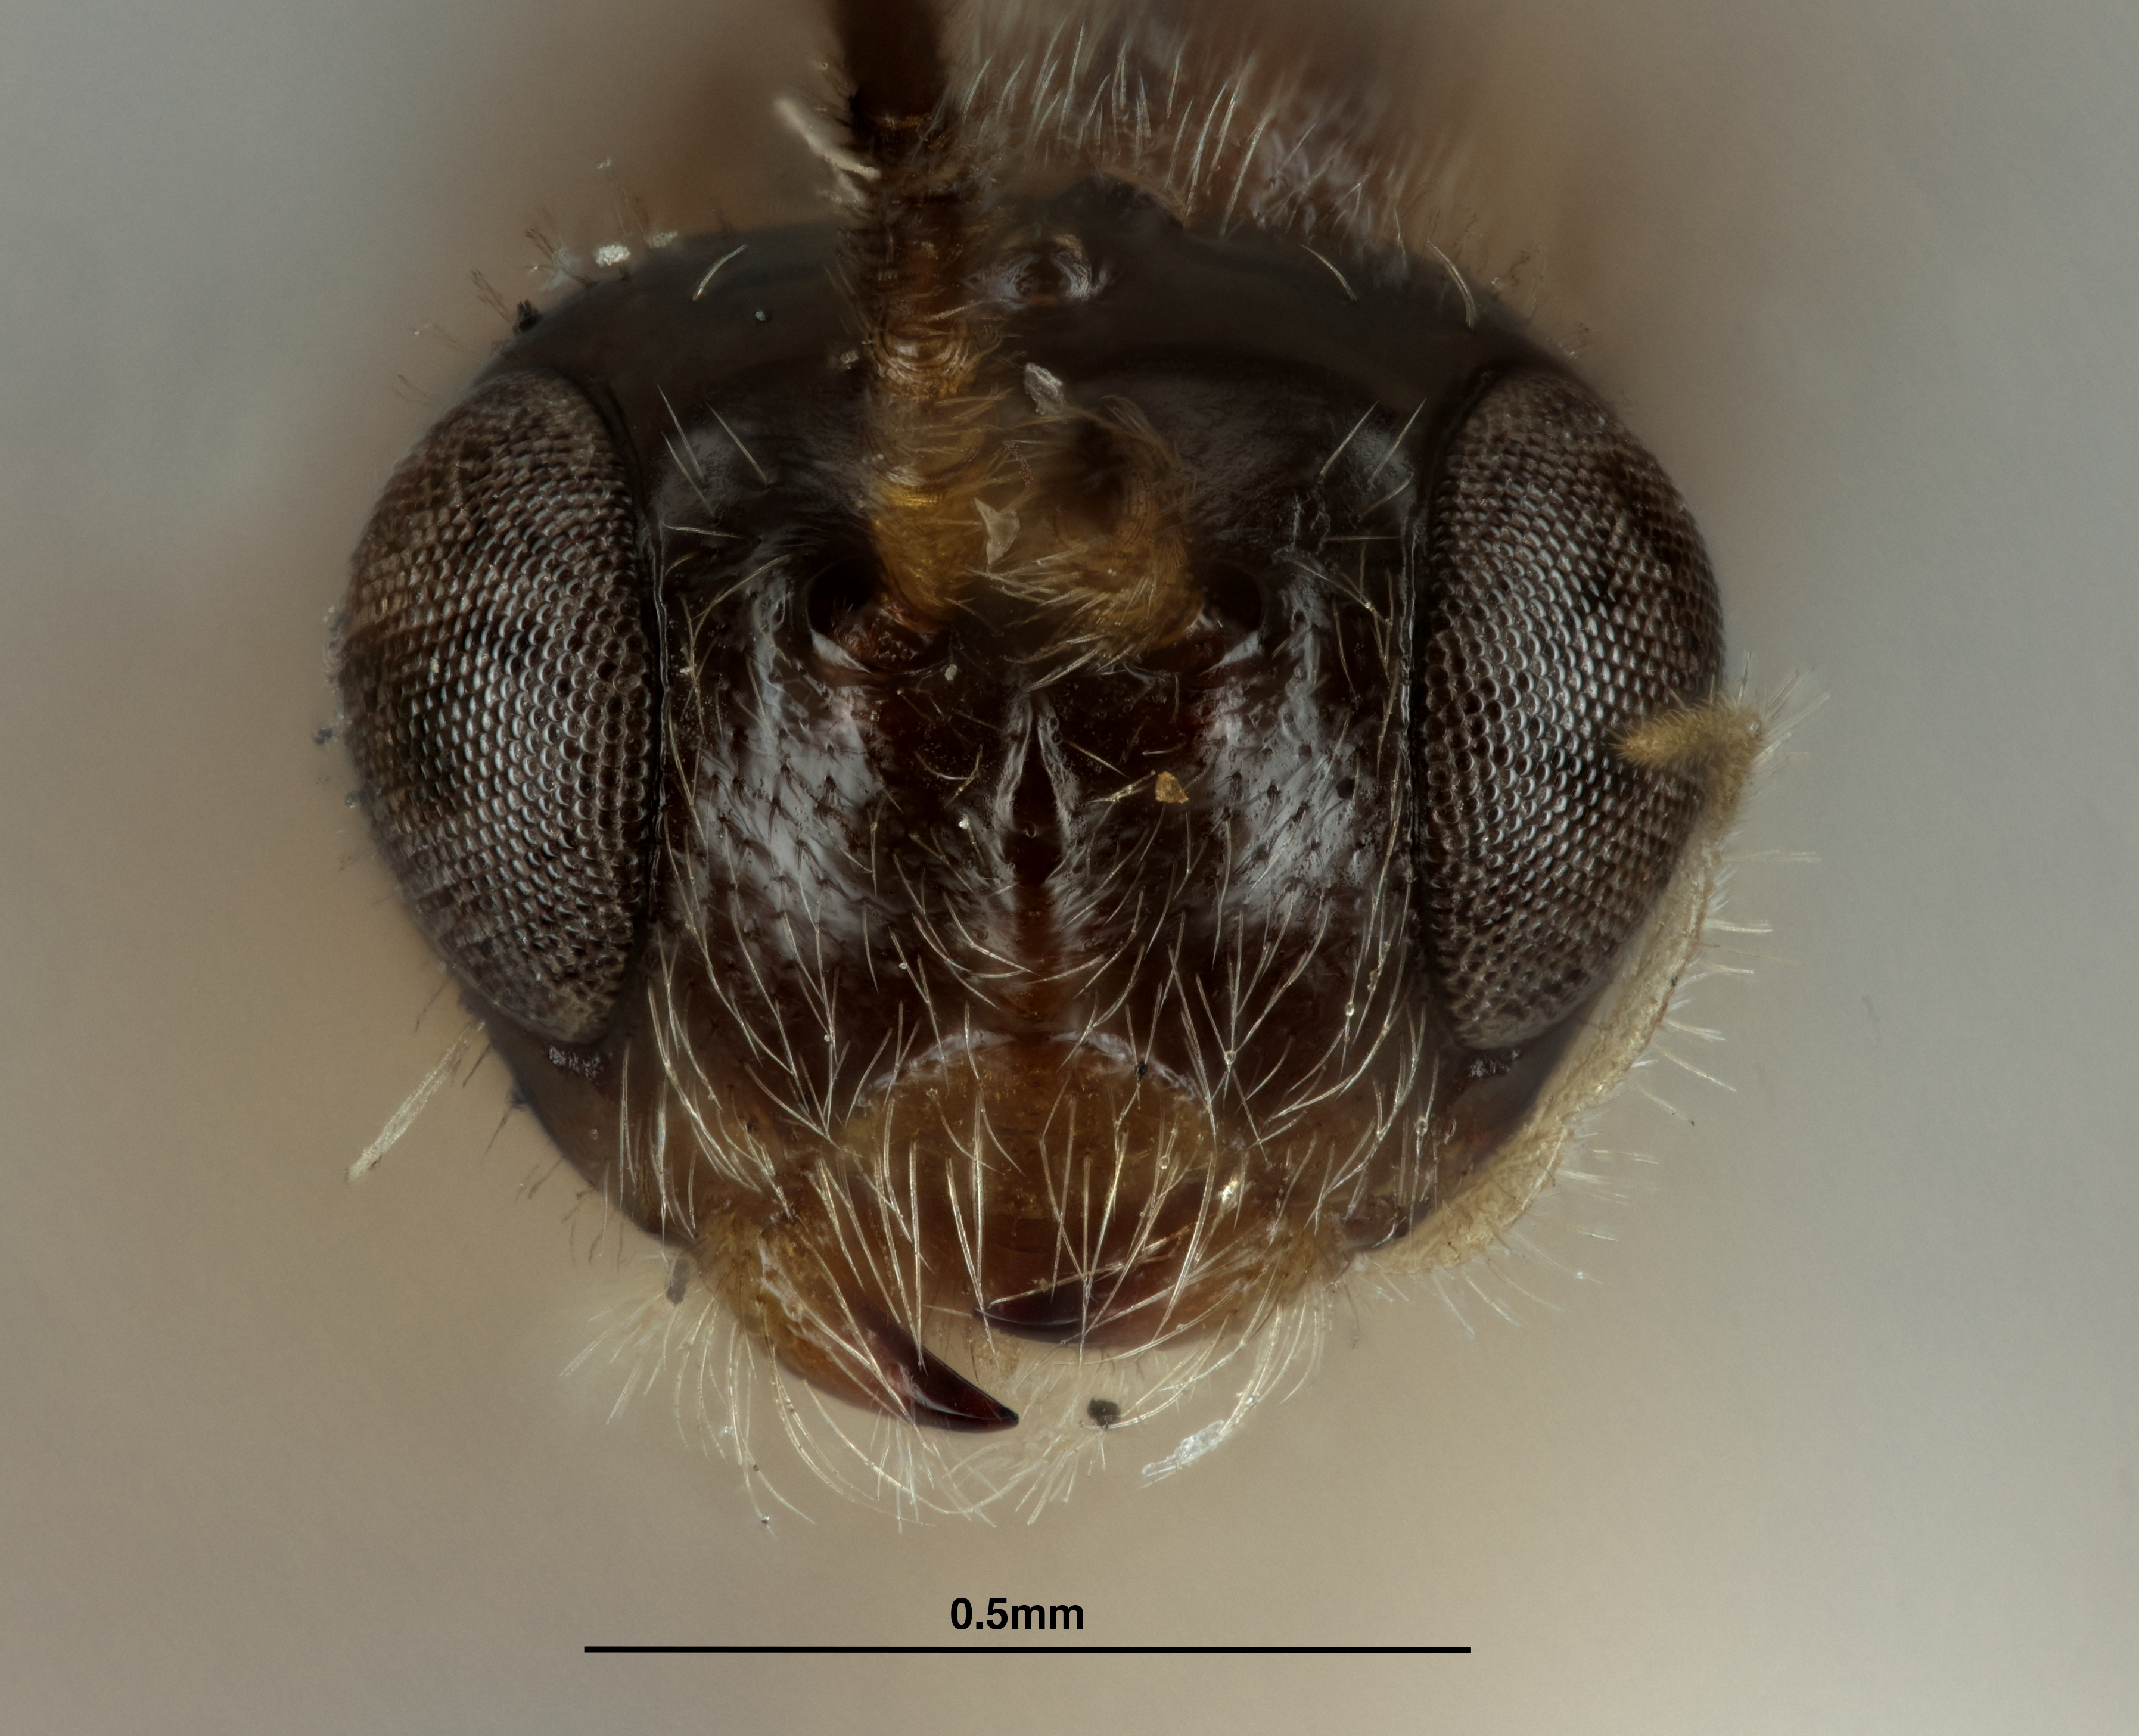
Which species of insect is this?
Opius berberidis
